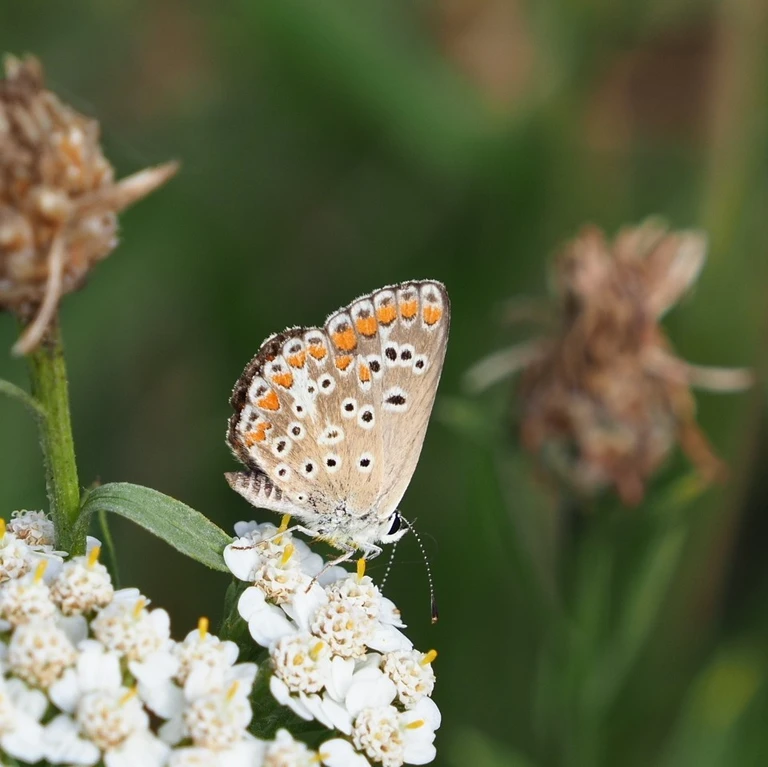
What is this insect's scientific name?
Aricia agestis/artaxerxes
